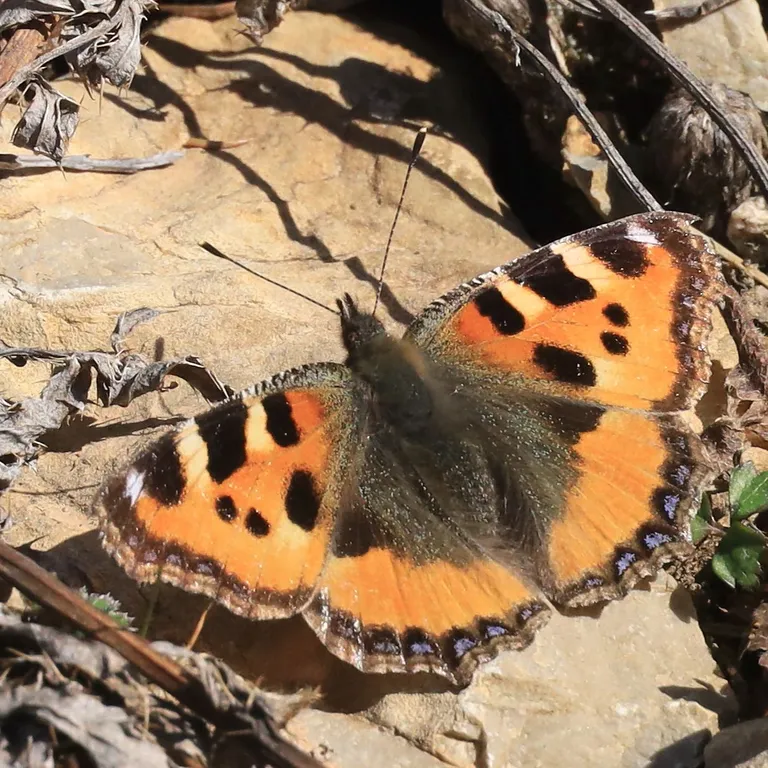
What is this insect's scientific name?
Aglais urticae
